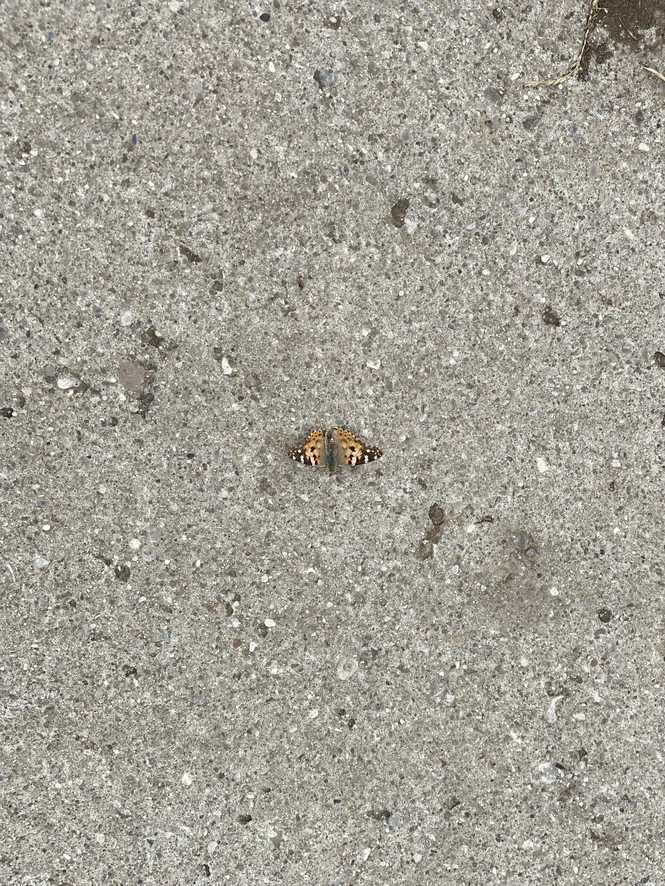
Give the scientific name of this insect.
Vanessa cardui
